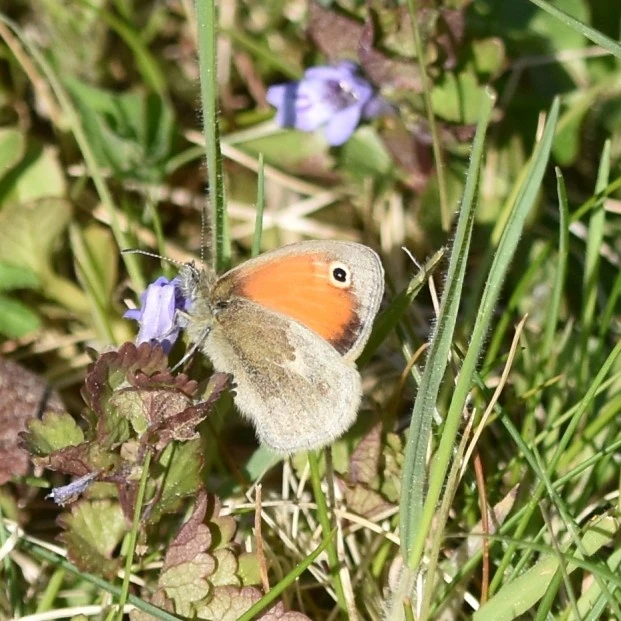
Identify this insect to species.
Coenonympha pamphilus
